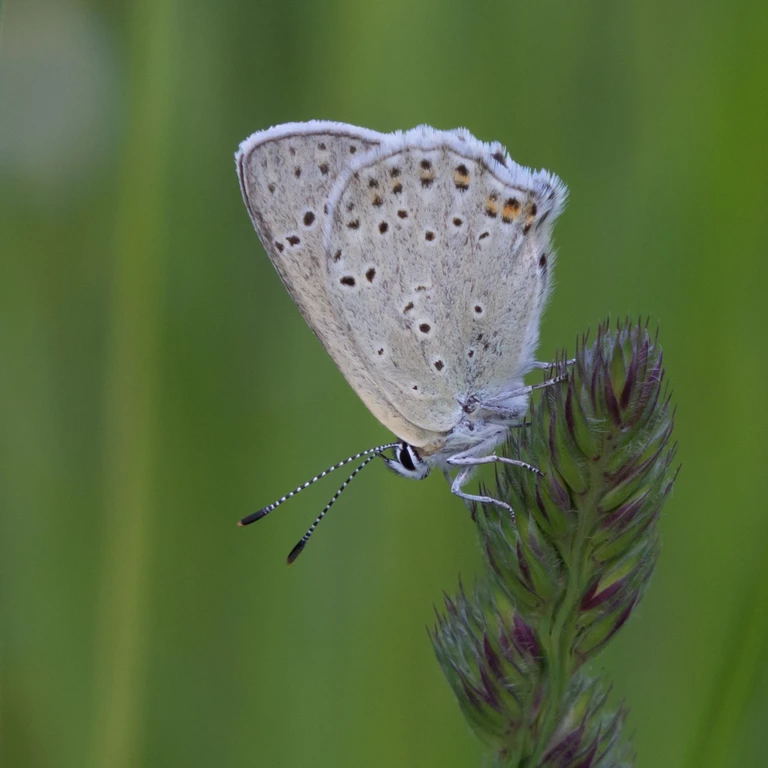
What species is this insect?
Lycaena hippothoe (also Palaeochrysophanus hippothoe)
